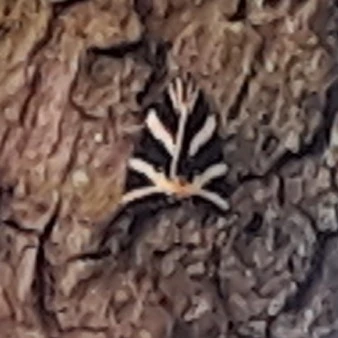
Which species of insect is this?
Euplagia quadripunctaria
